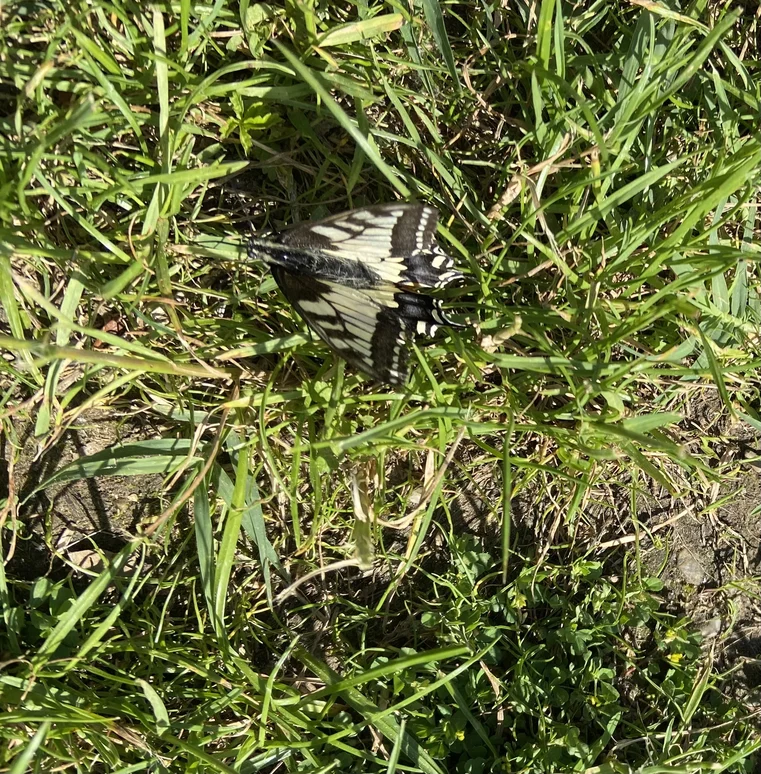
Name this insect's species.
Papilio machaon
